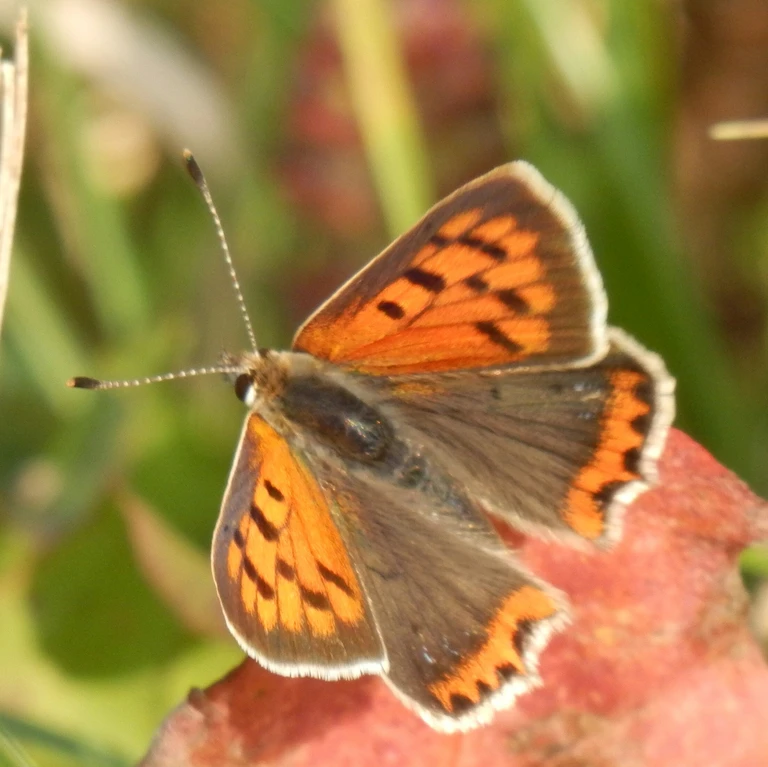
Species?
Lycaena phlaeas
